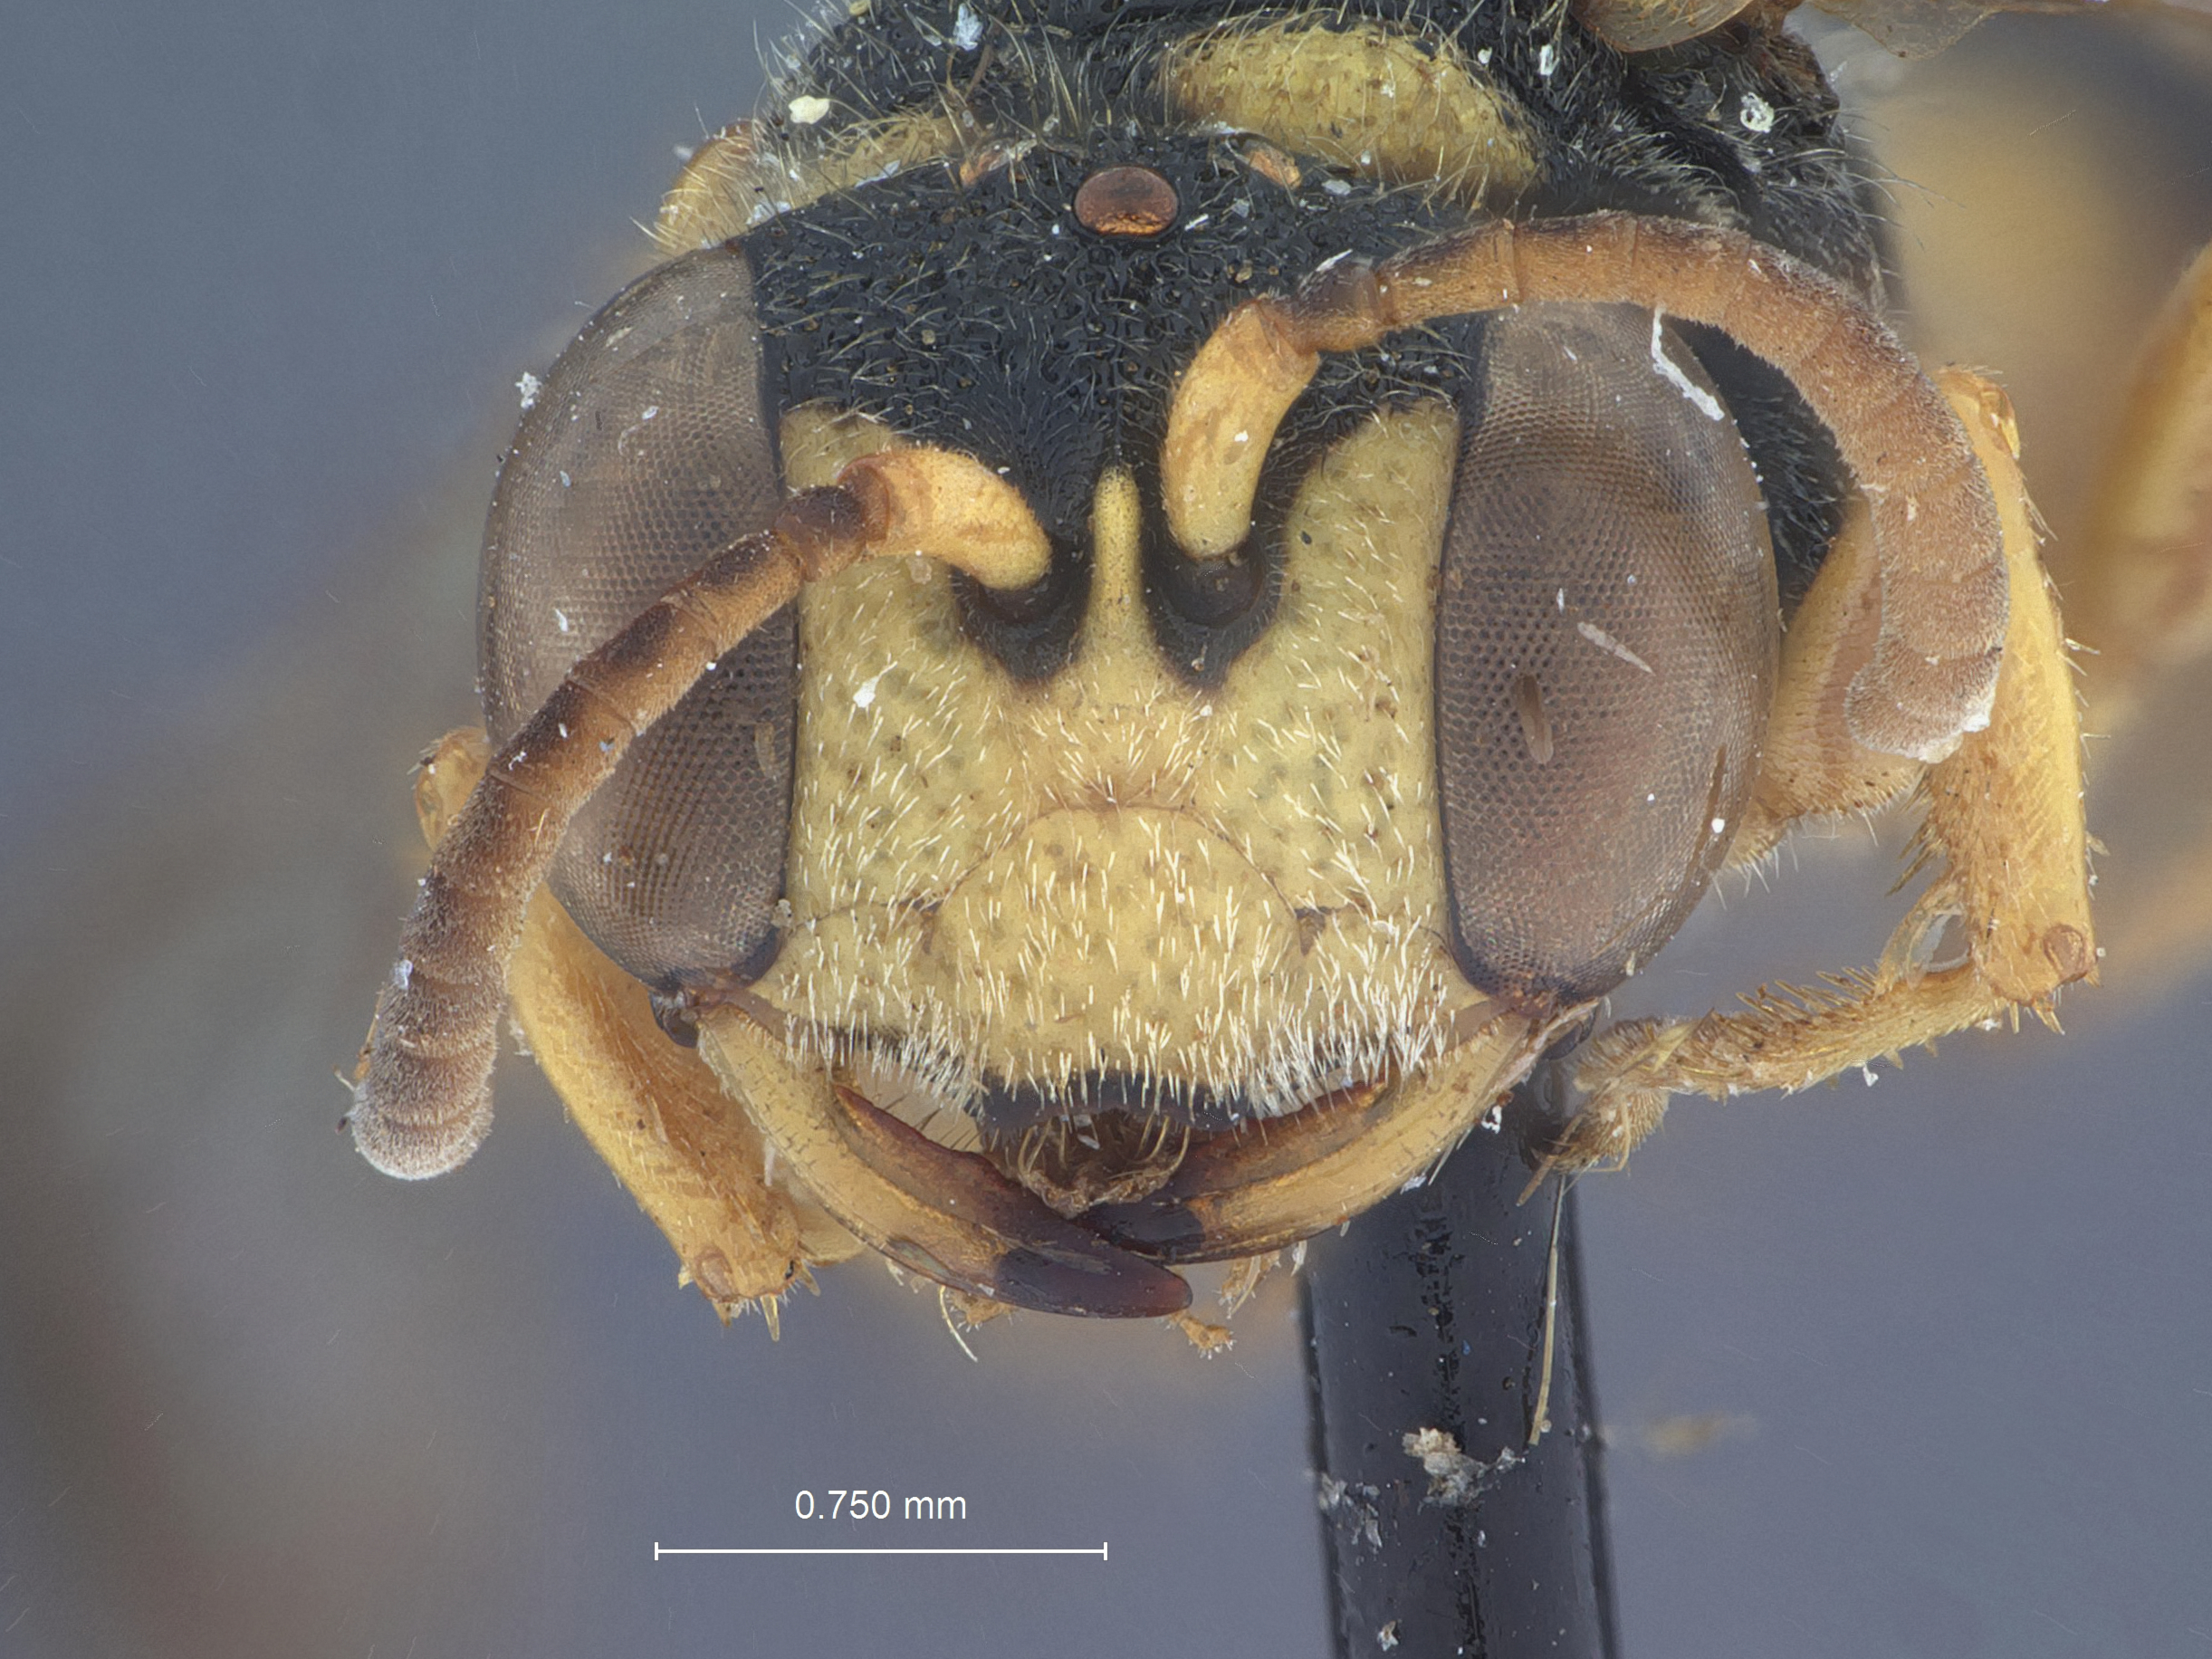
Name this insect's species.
Cerceris koala
